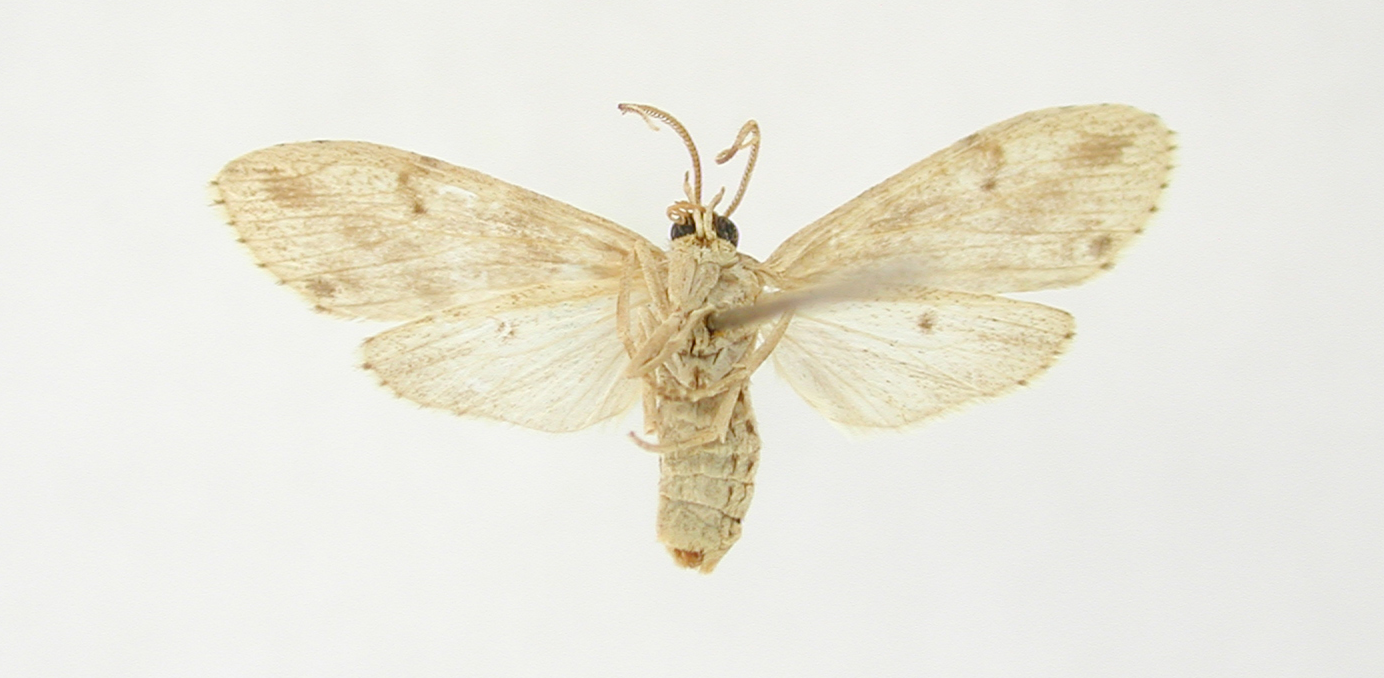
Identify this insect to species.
Teucer ateucer
